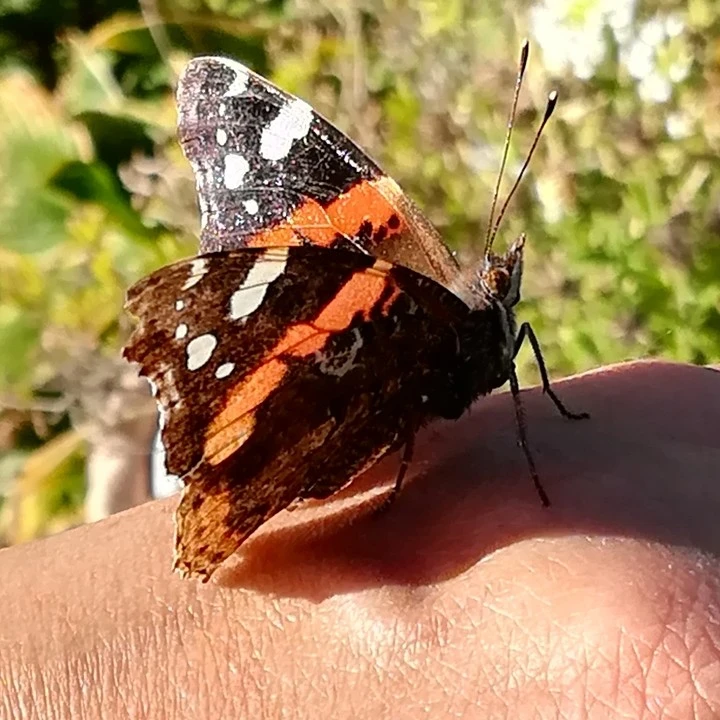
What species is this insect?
Vanessa atalanta
